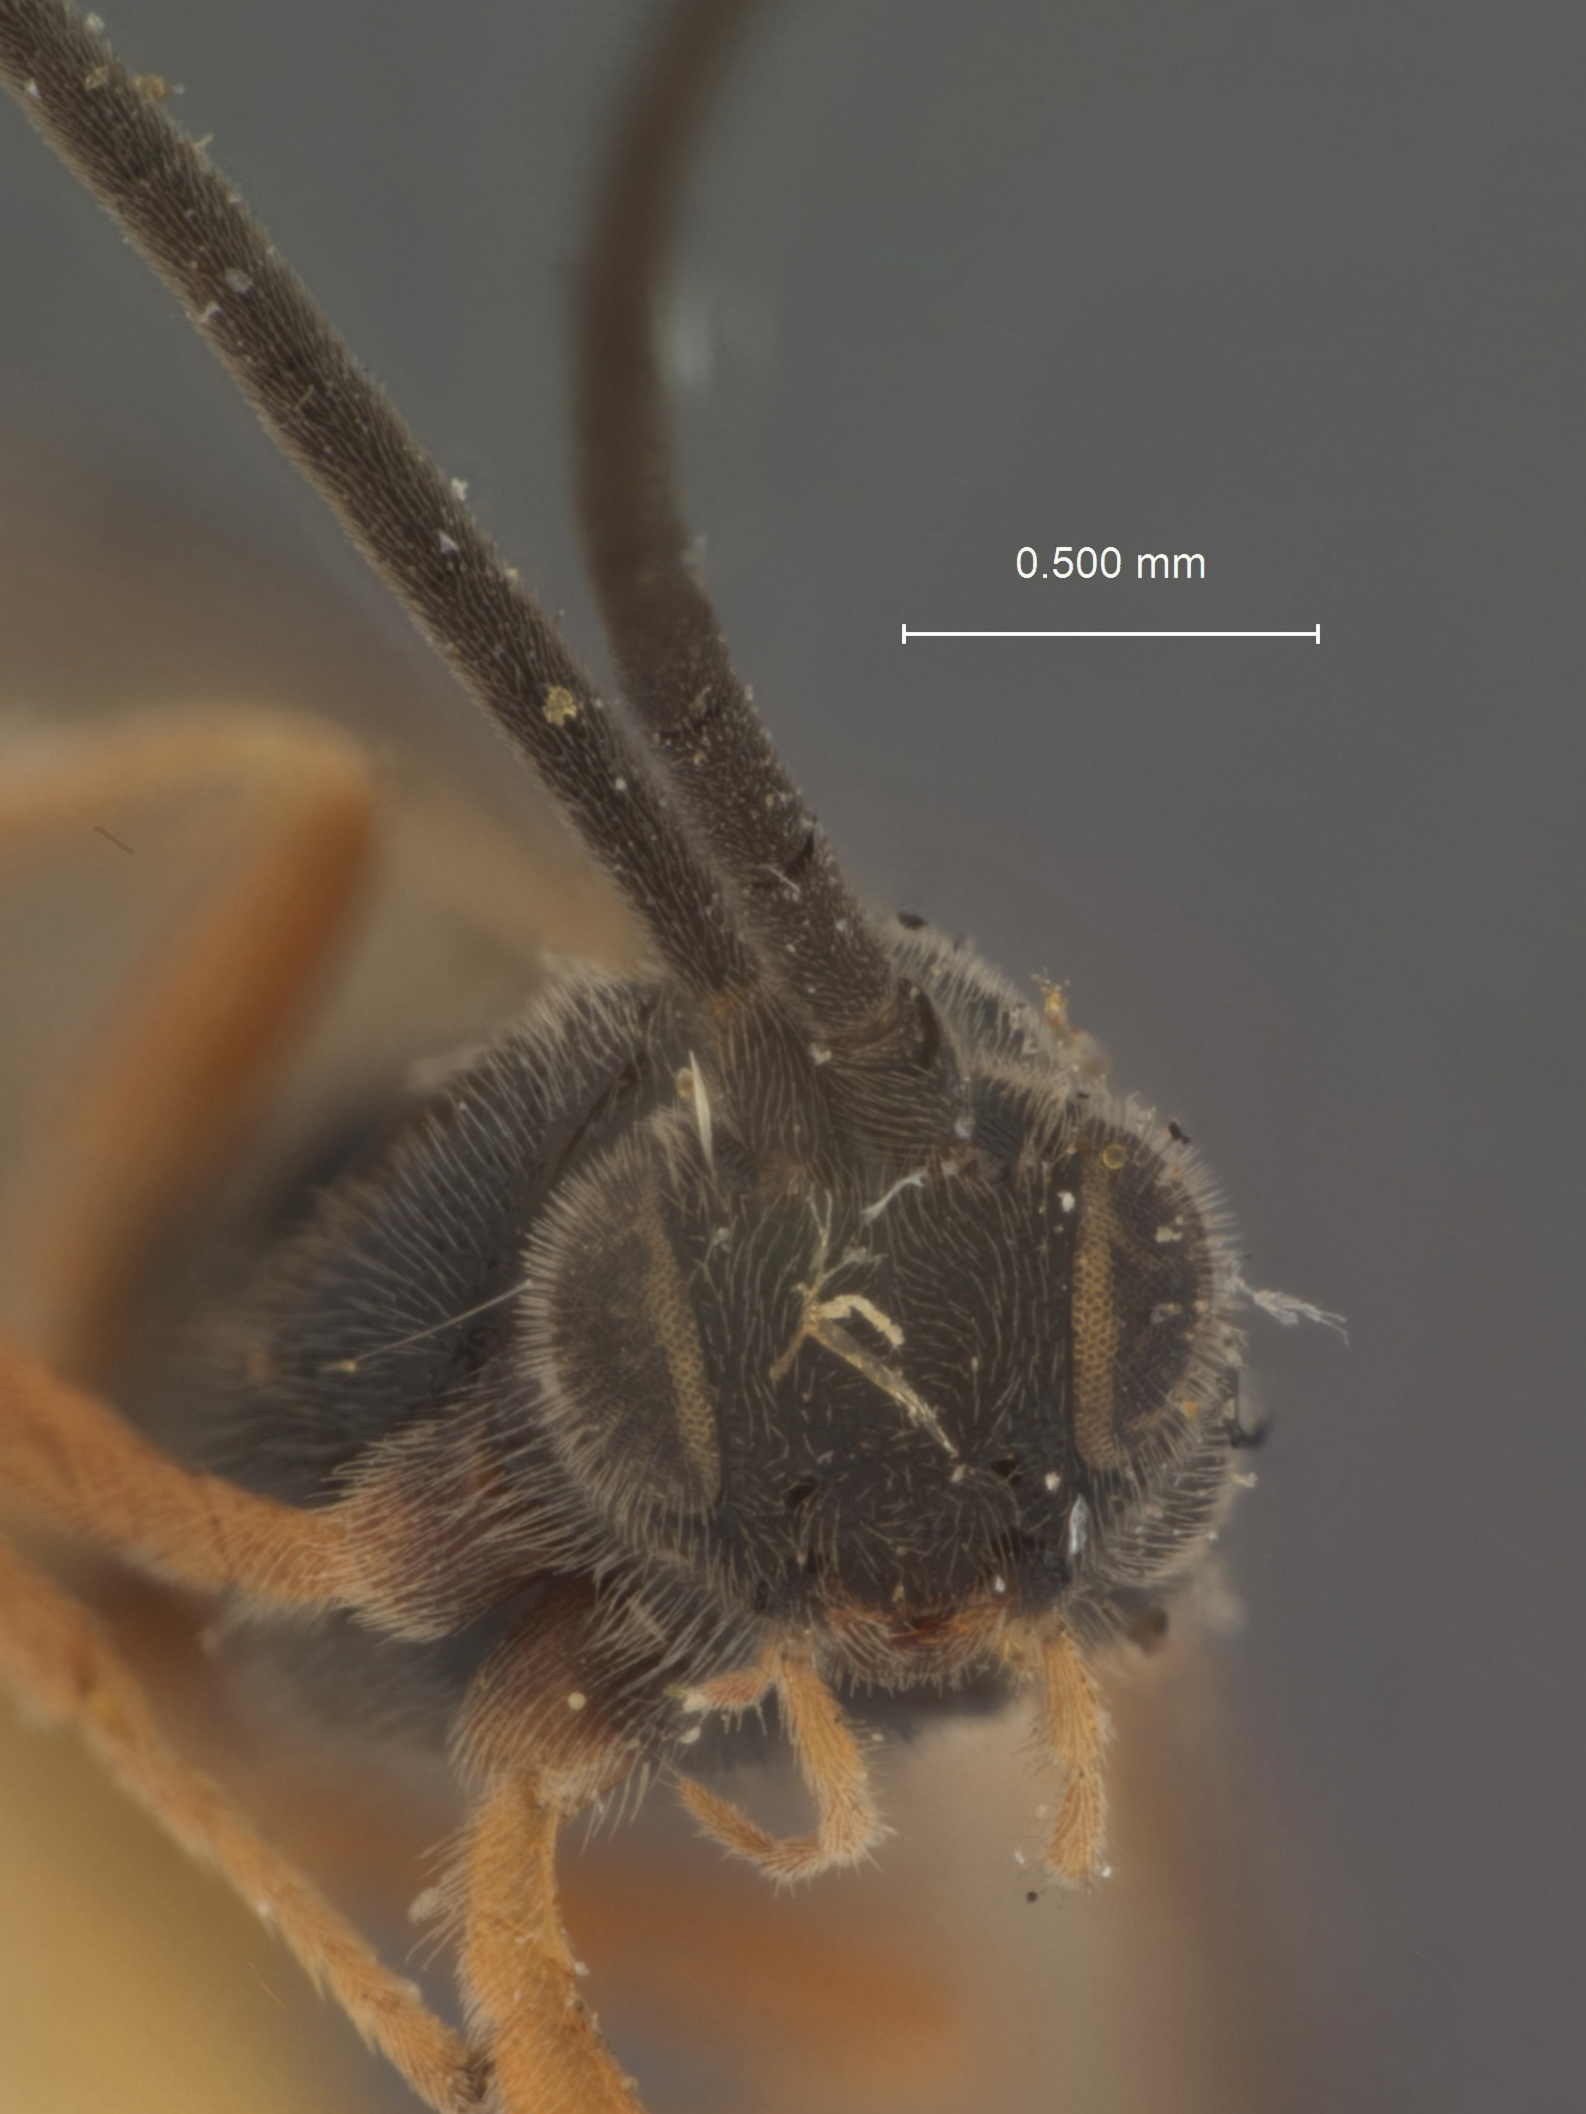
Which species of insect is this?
Microgaster brittoni
